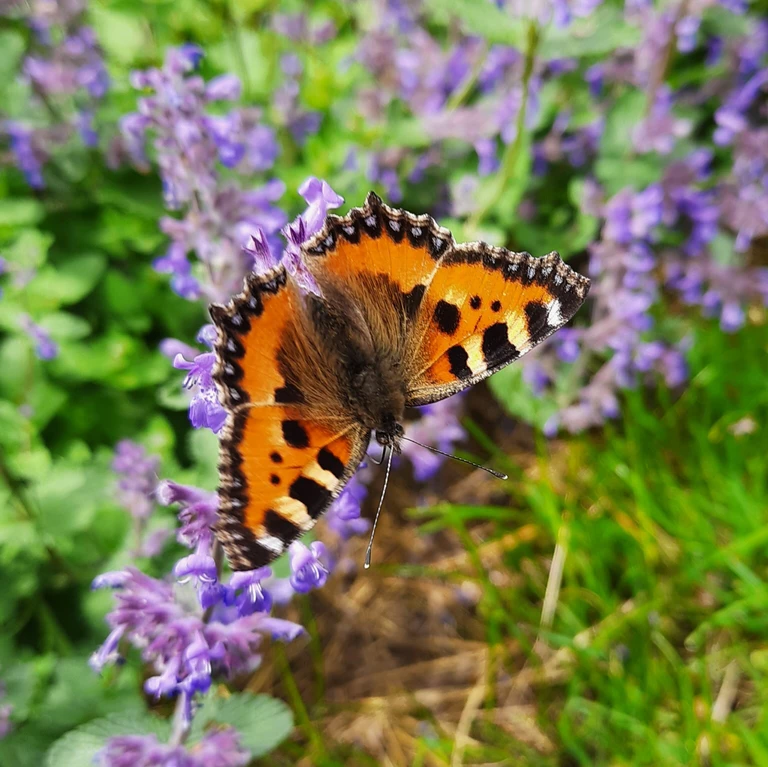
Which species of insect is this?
Aglais urticae
